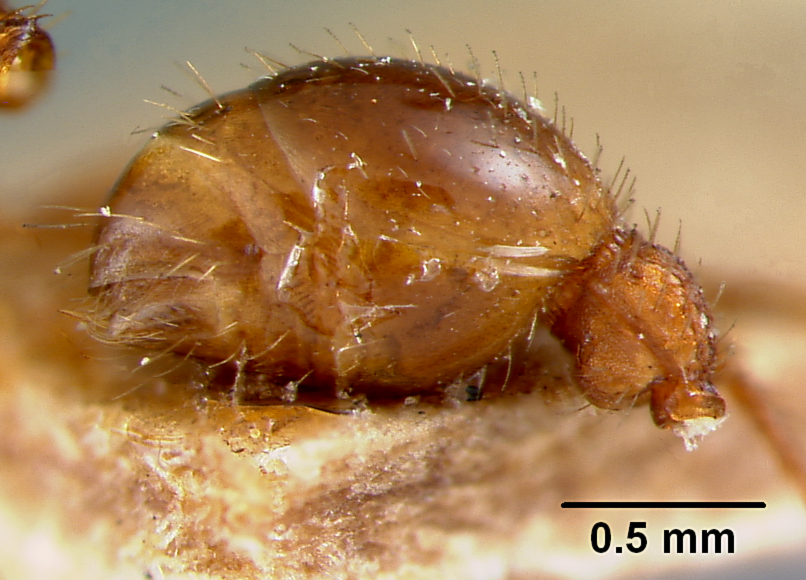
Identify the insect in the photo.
Pogonomyrmex naegelii
